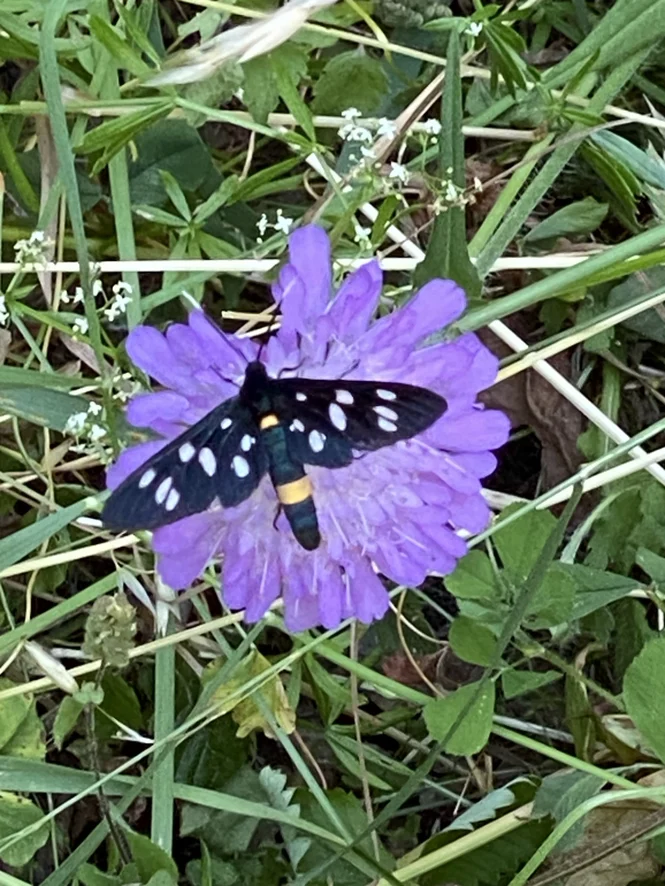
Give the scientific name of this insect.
Amata phegea
